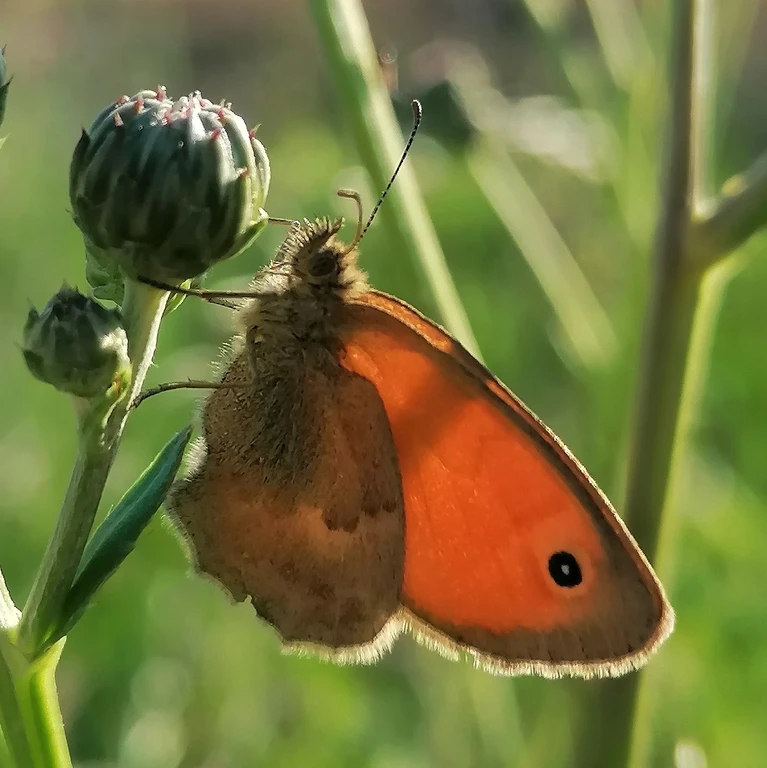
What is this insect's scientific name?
Coenonympha pamphilus
